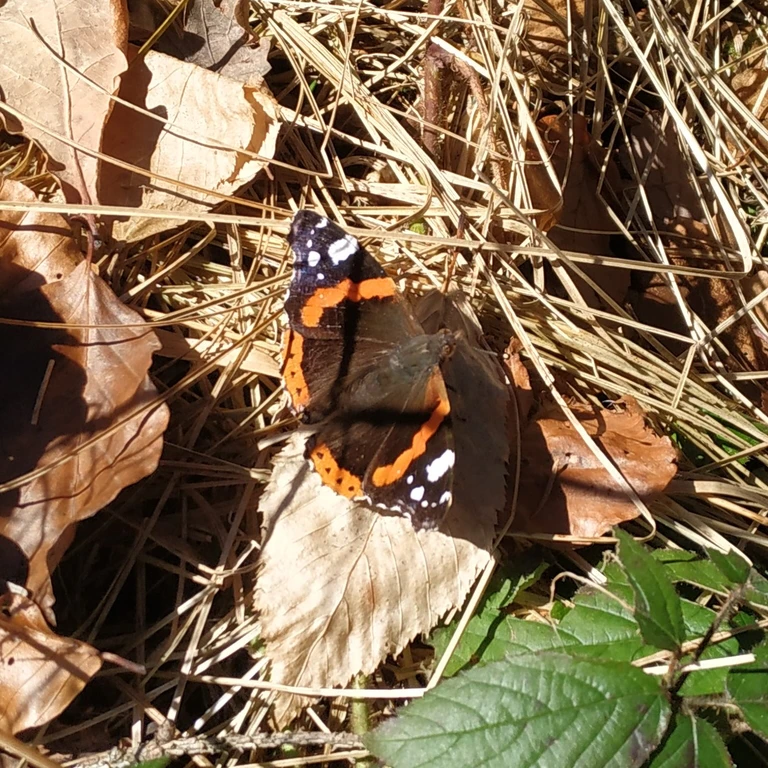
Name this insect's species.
Vanessa atalanta
